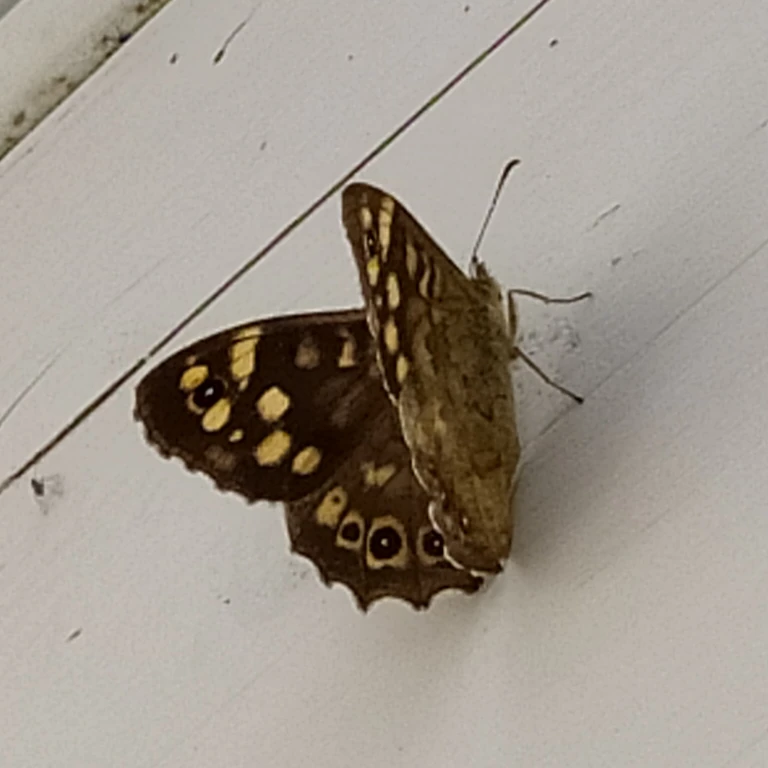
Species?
Pararge aegeria
